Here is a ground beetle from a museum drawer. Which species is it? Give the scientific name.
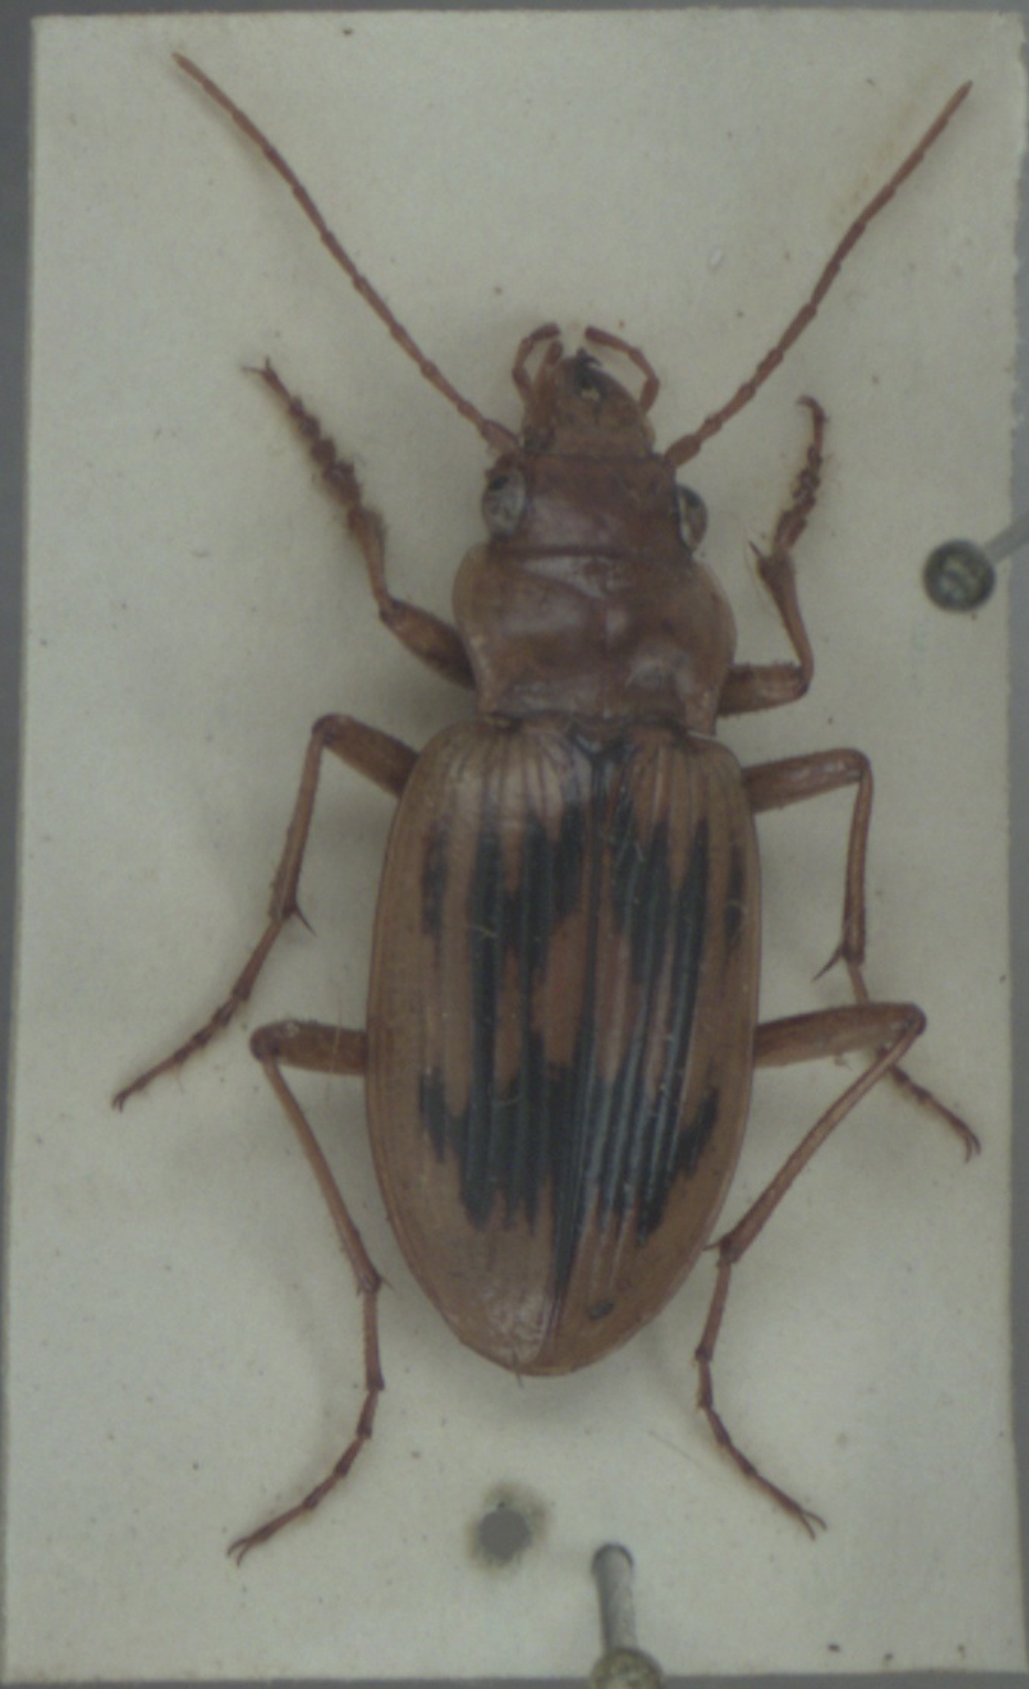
Nebria complanata
